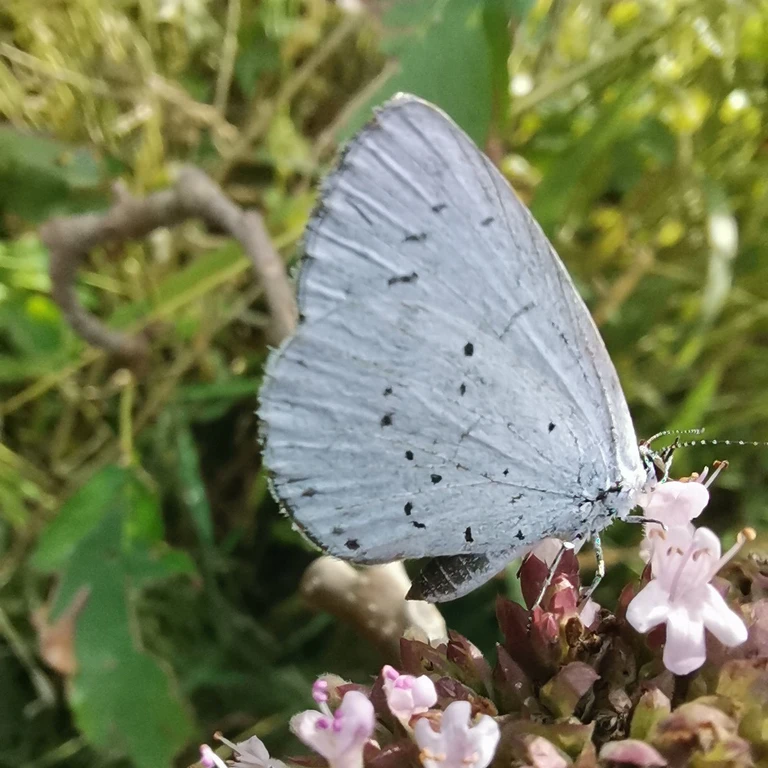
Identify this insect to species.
Celastrina argiolus
